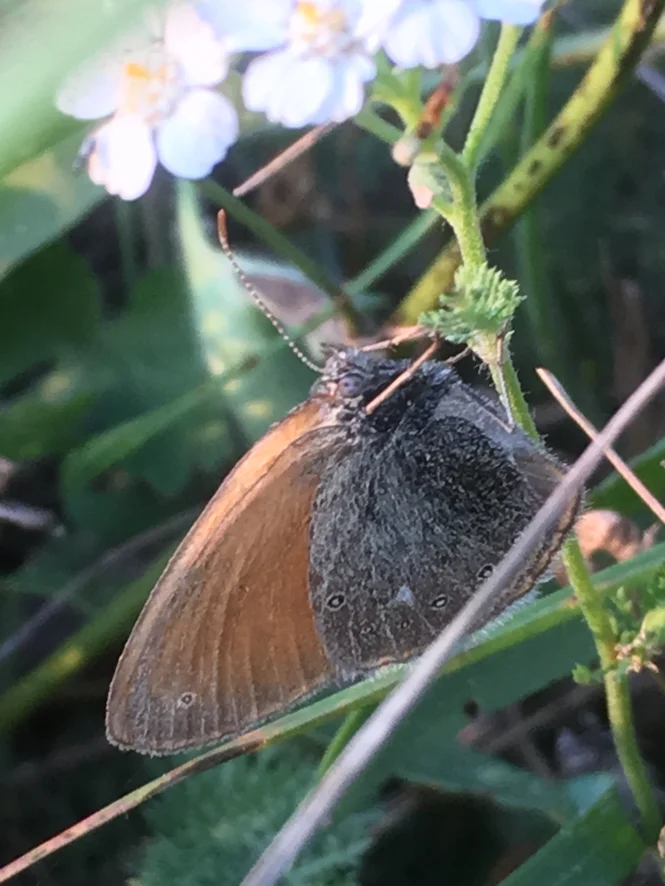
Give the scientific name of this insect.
Coenonympha glycerion (also Coenonympha iphis)
